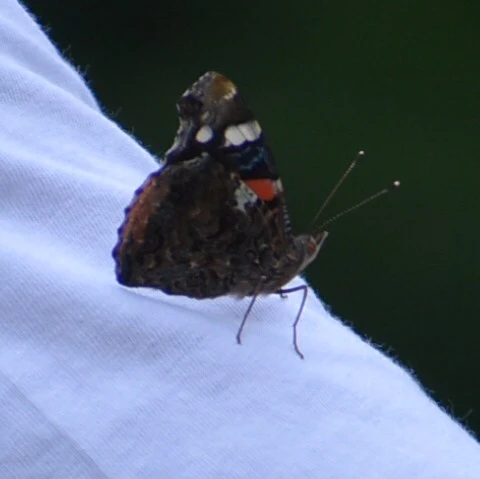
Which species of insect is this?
Vanessa atalanta
